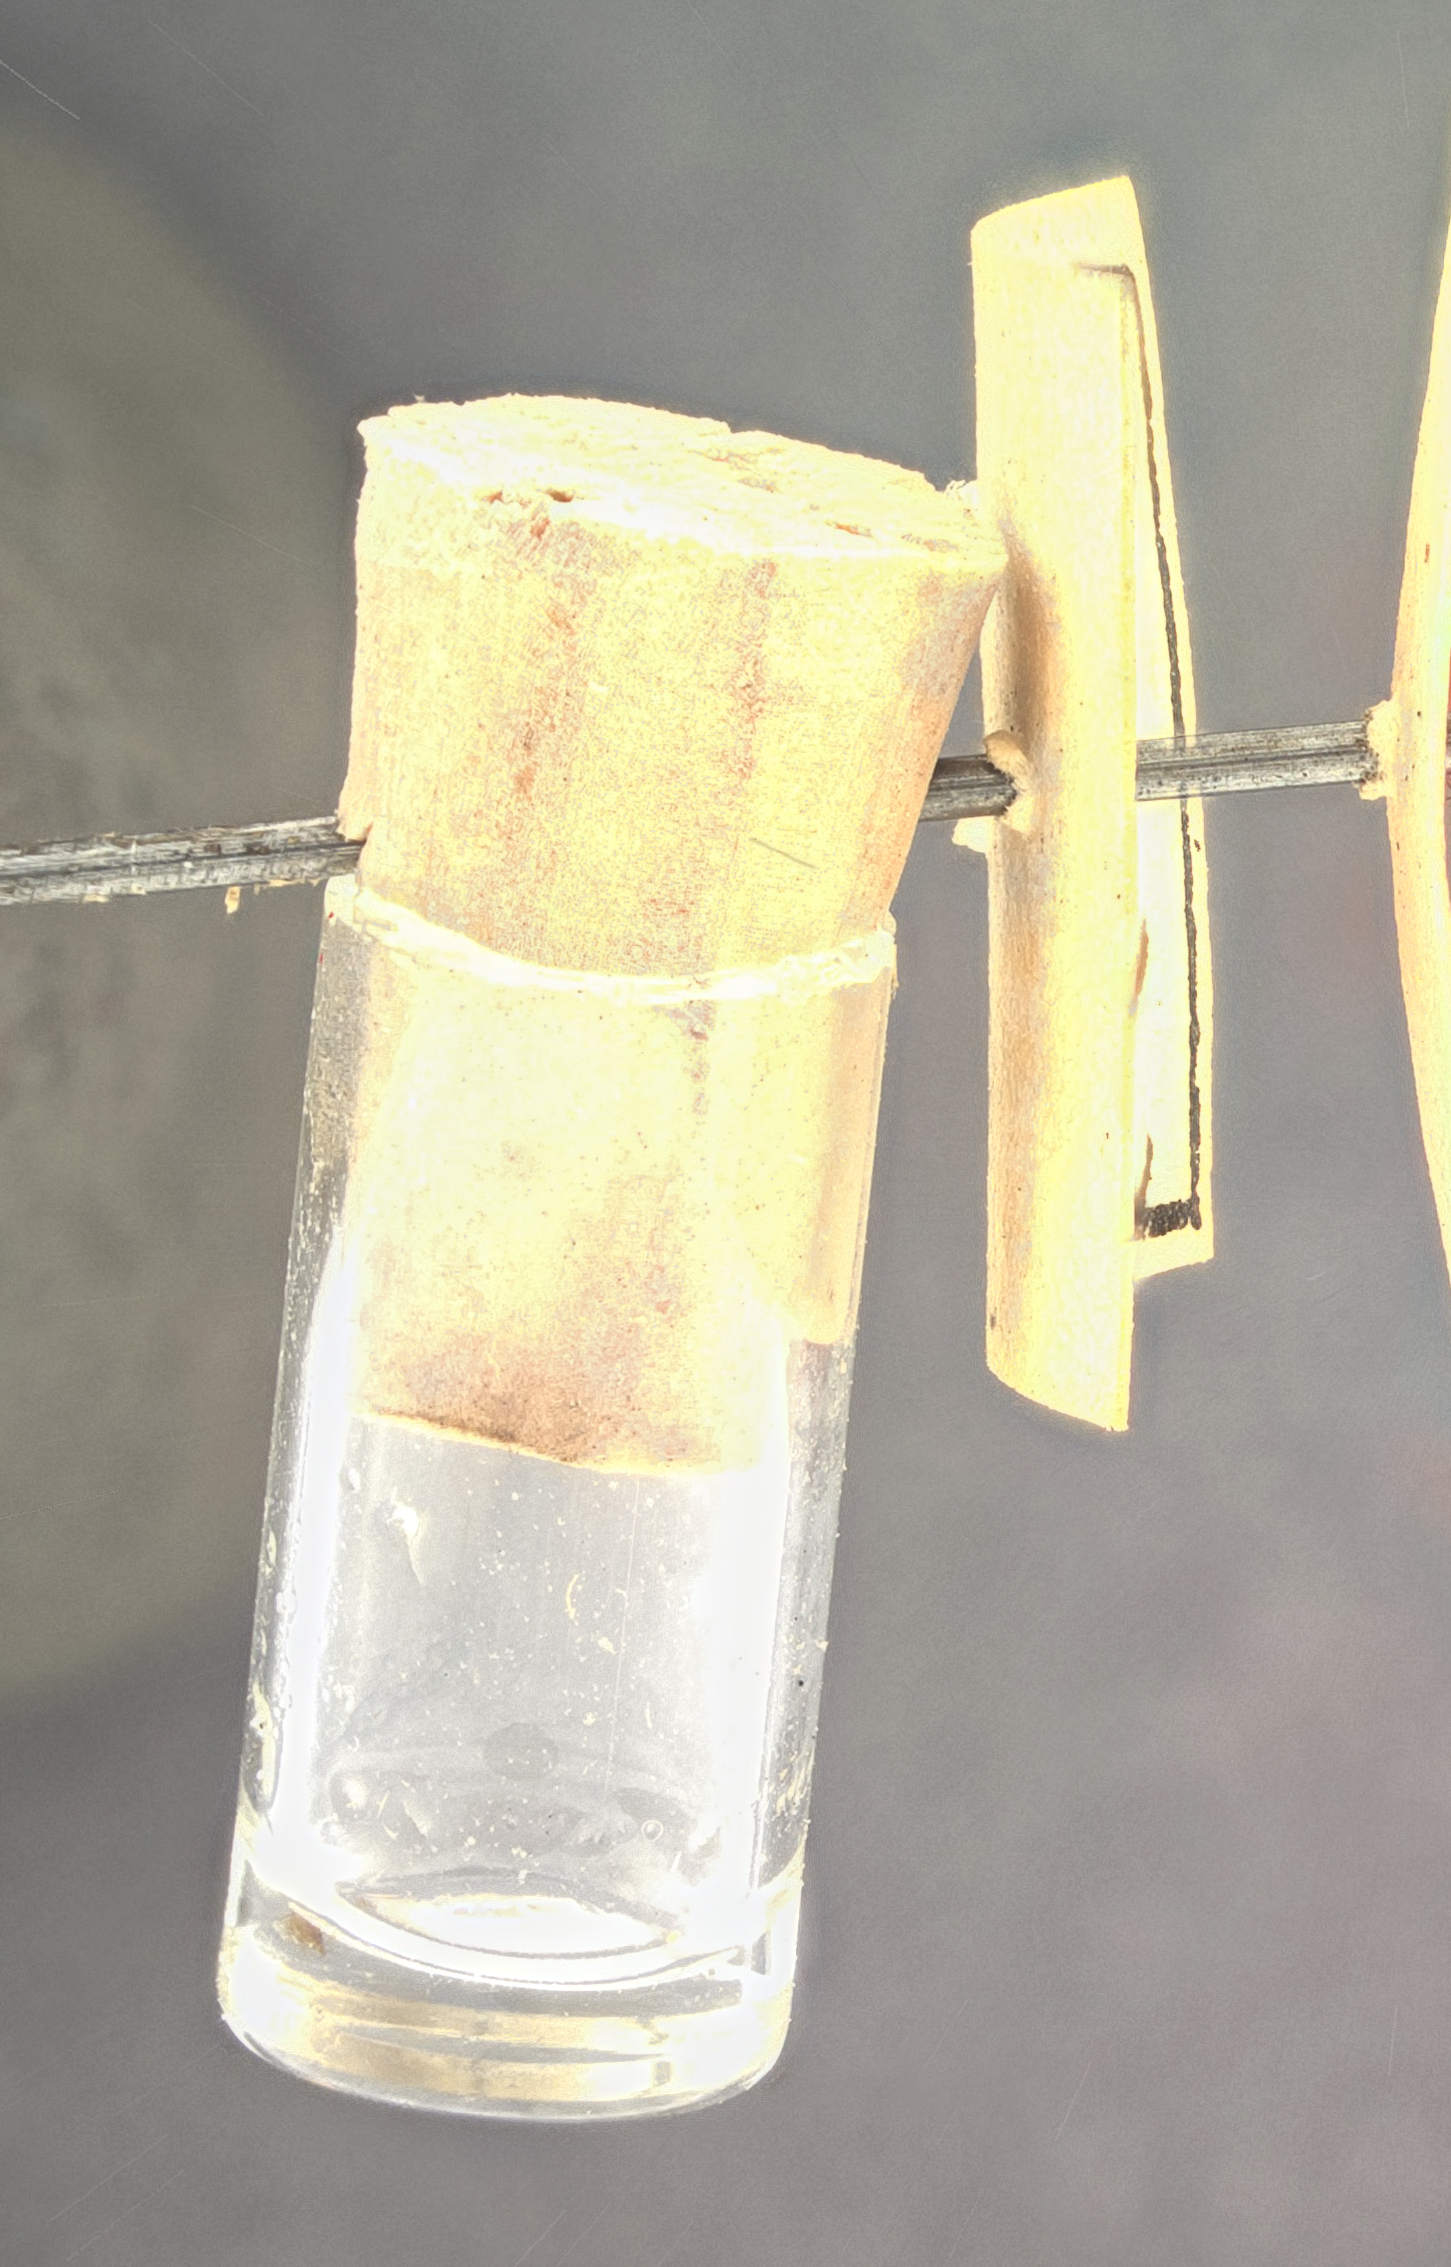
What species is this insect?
Diploplectron bidentatus
